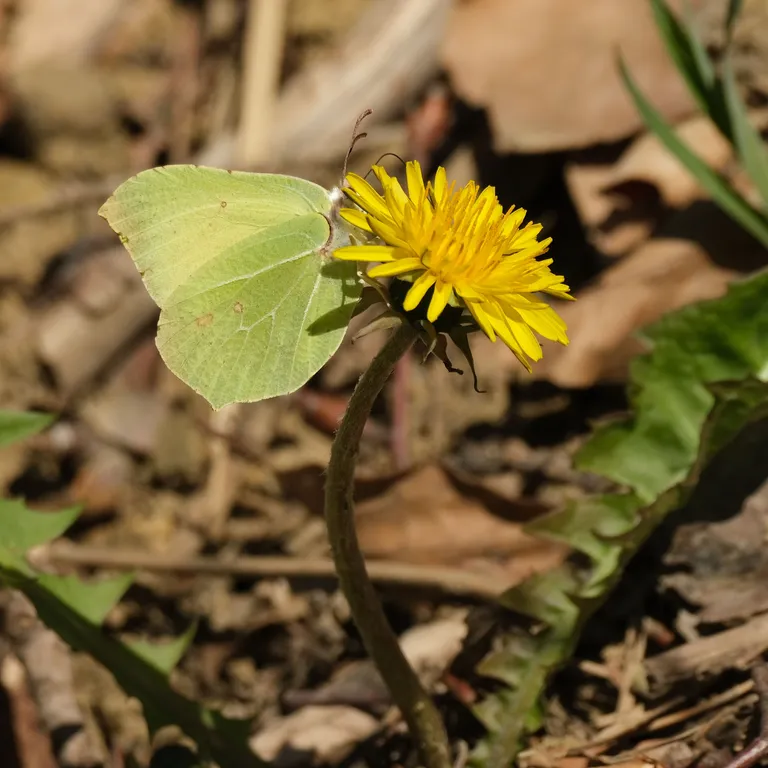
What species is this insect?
Gonepteryx rhamni
